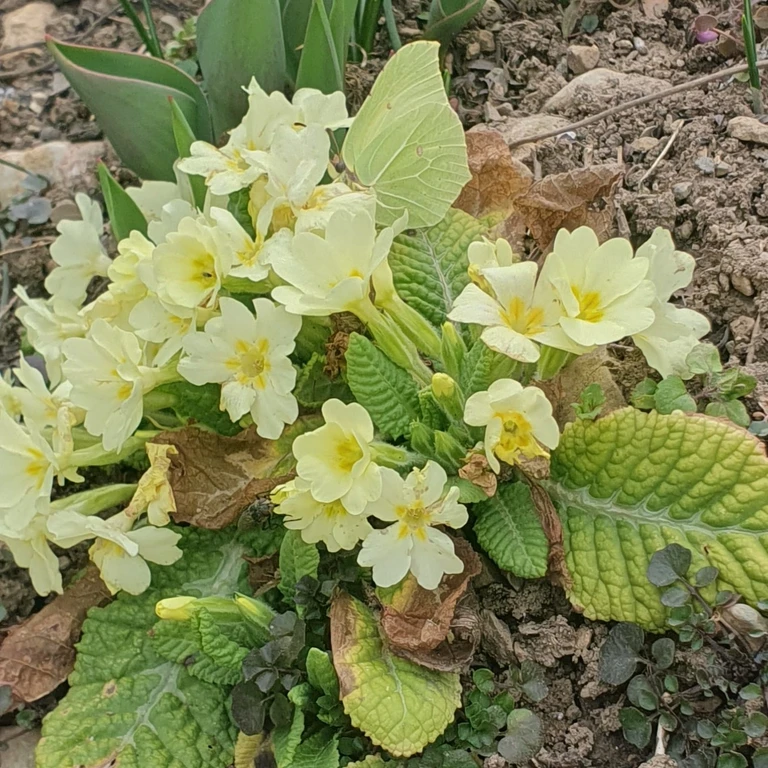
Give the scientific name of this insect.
Gonepteryx rhamni
